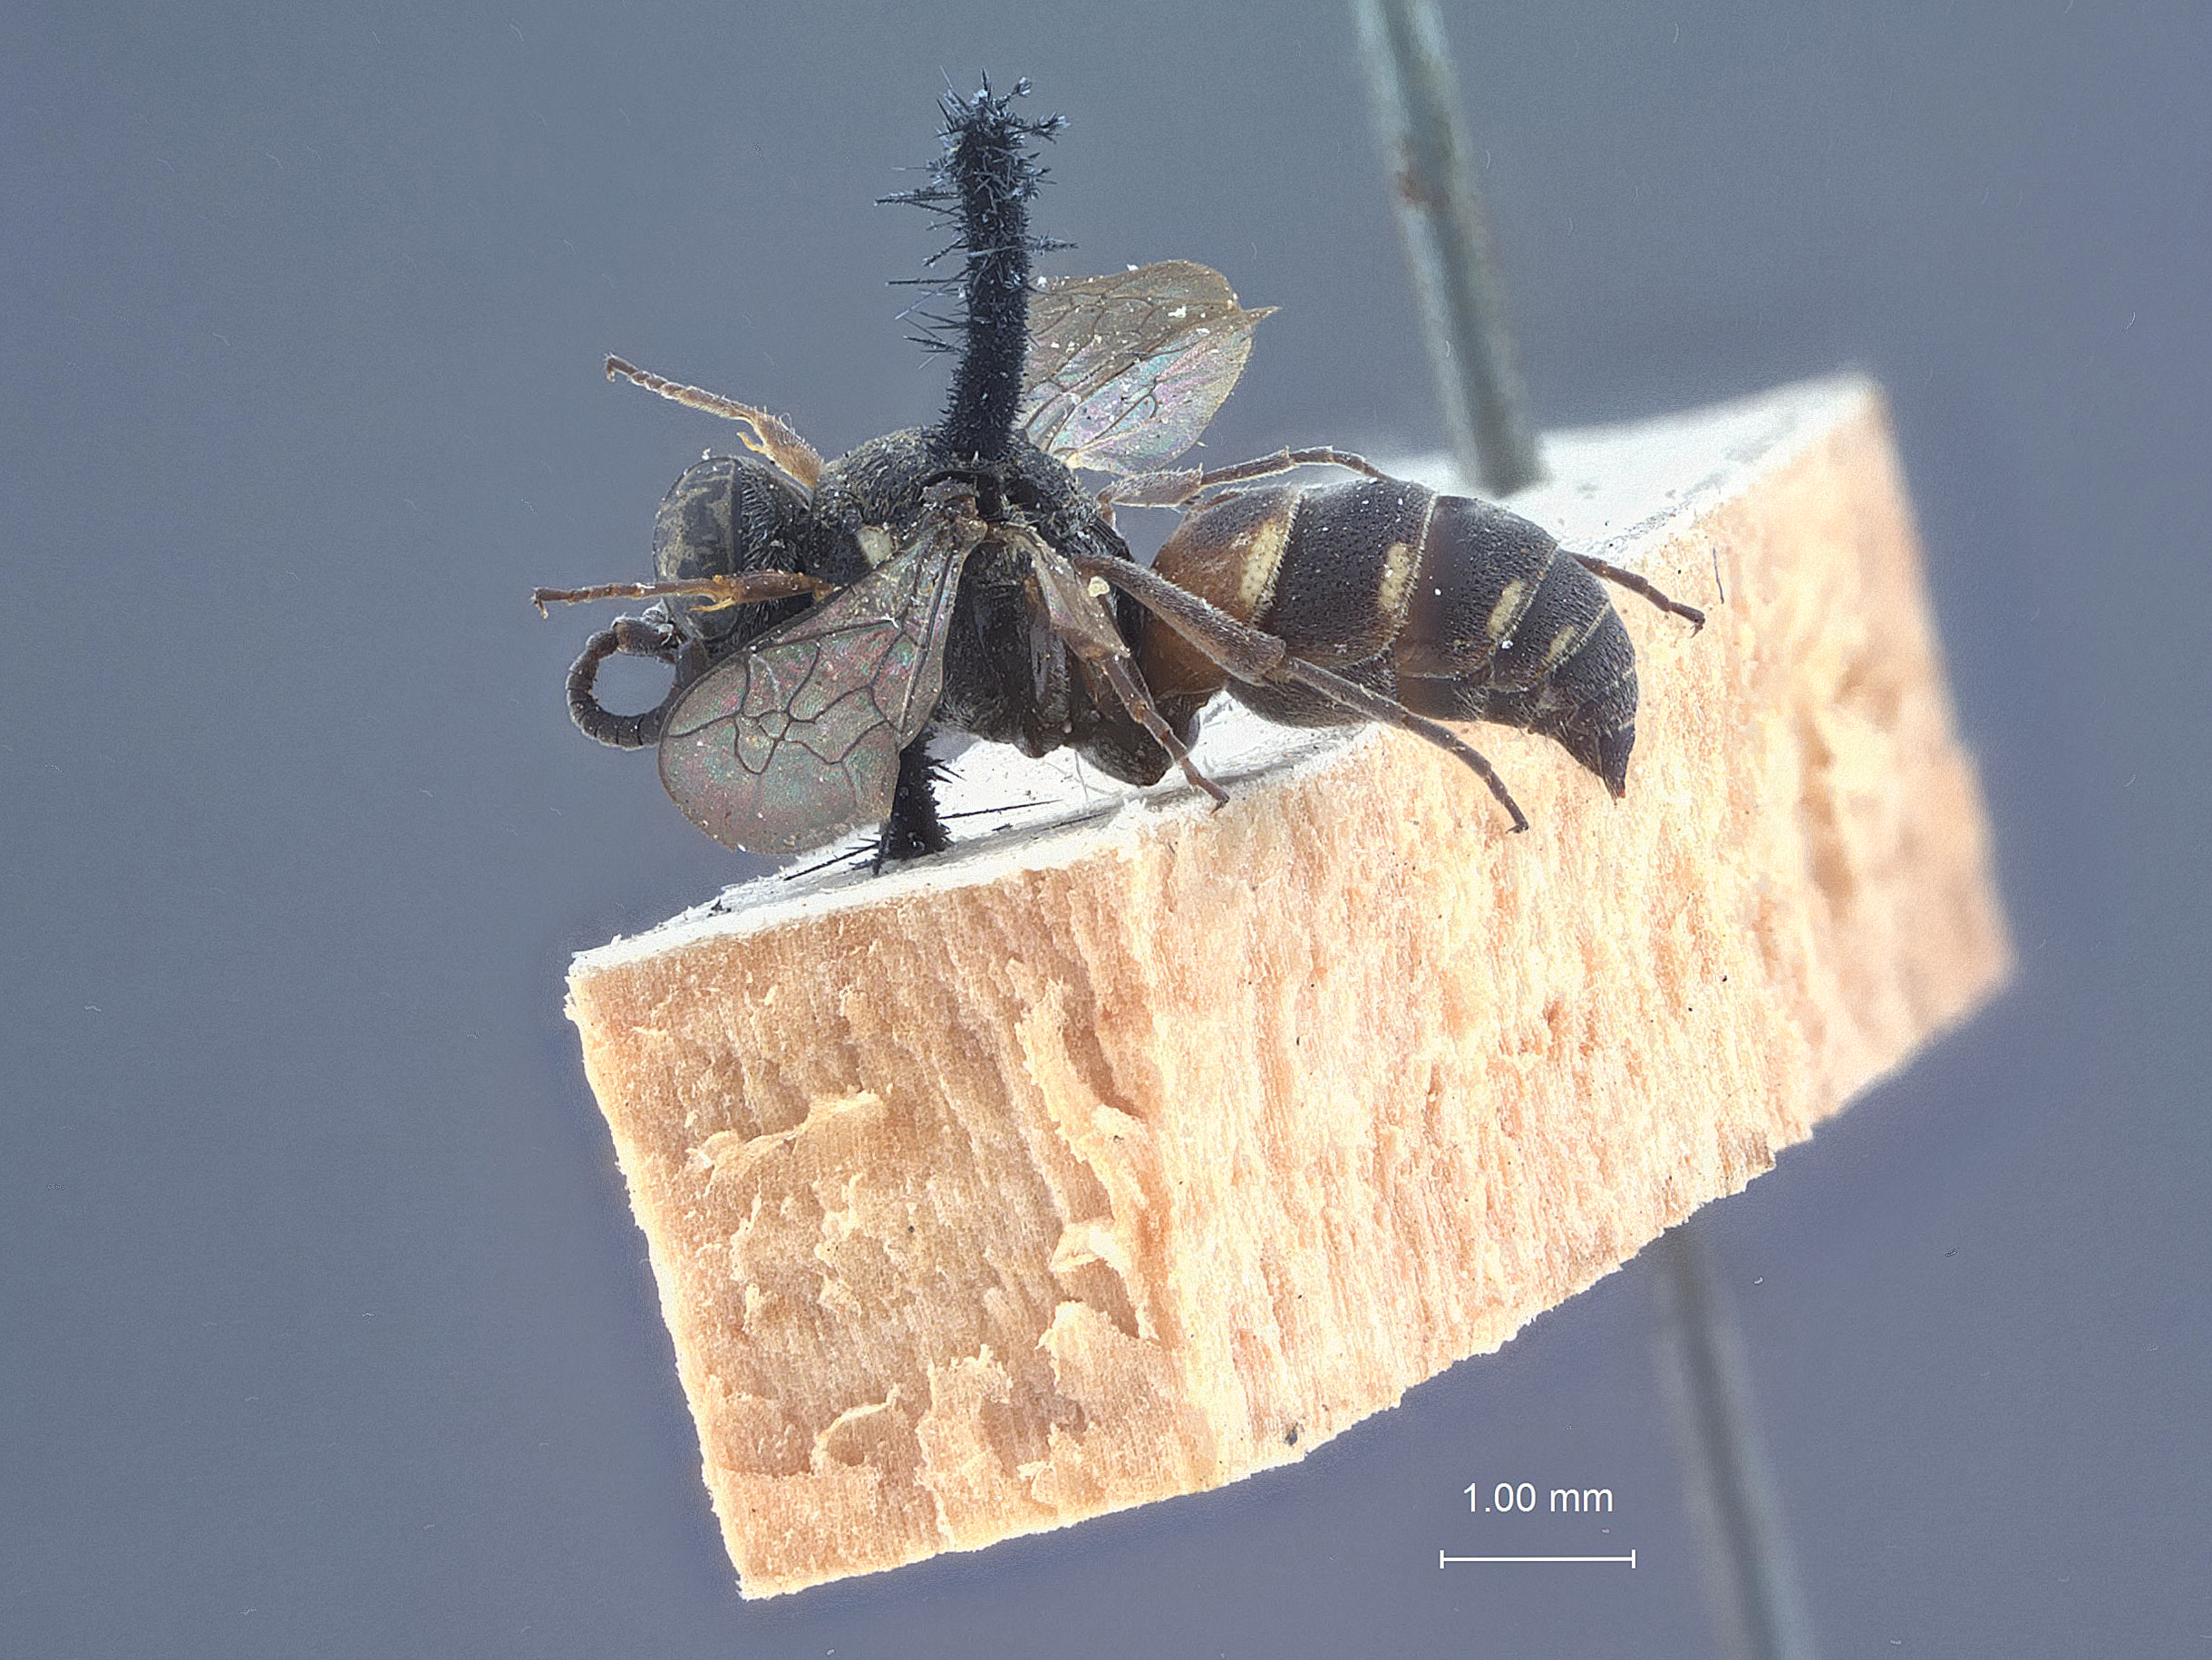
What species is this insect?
Brachystegus pacificus
